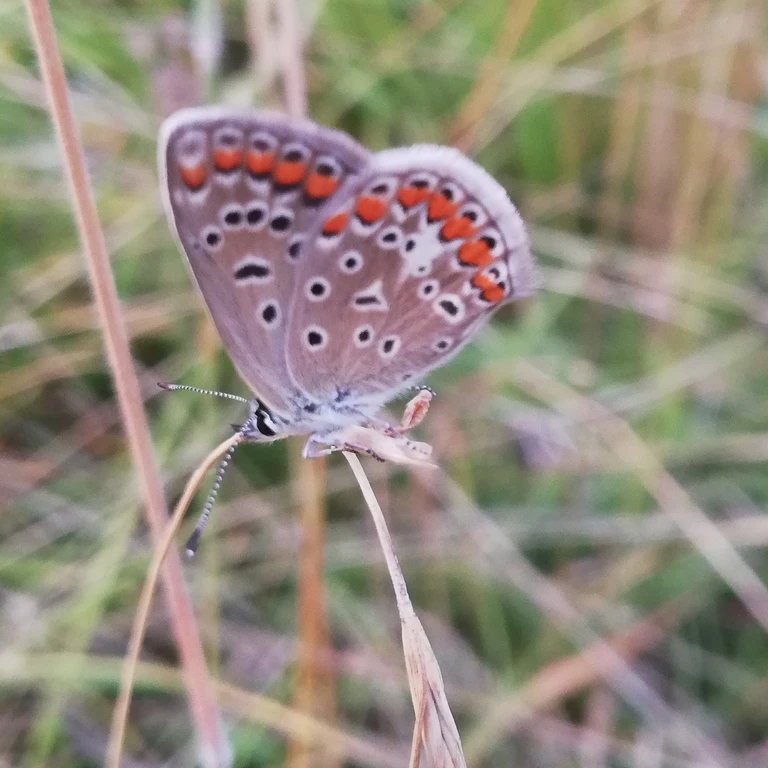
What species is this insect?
Polyommatus icarus
